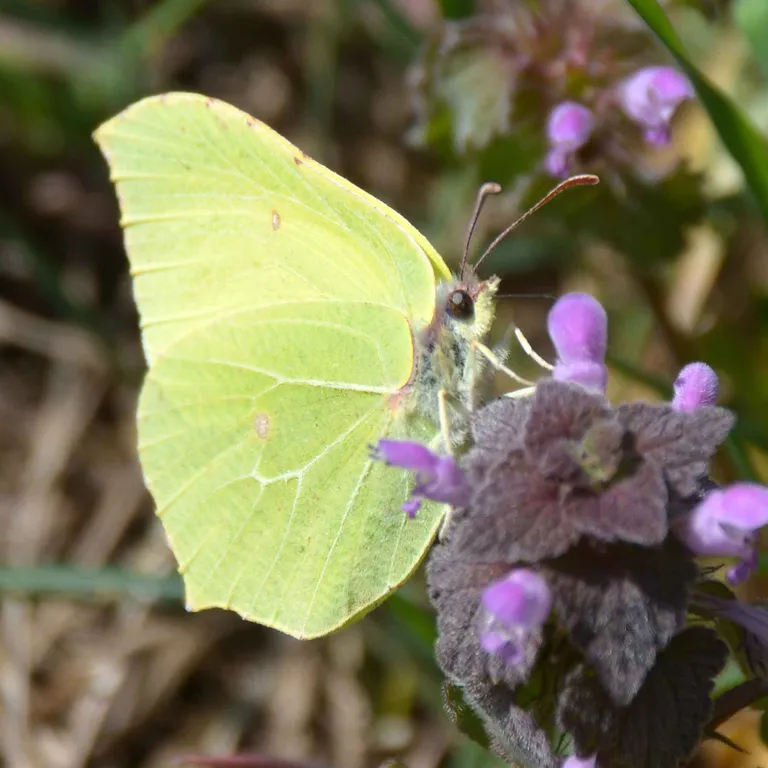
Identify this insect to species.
Gonepteryx rhamni
